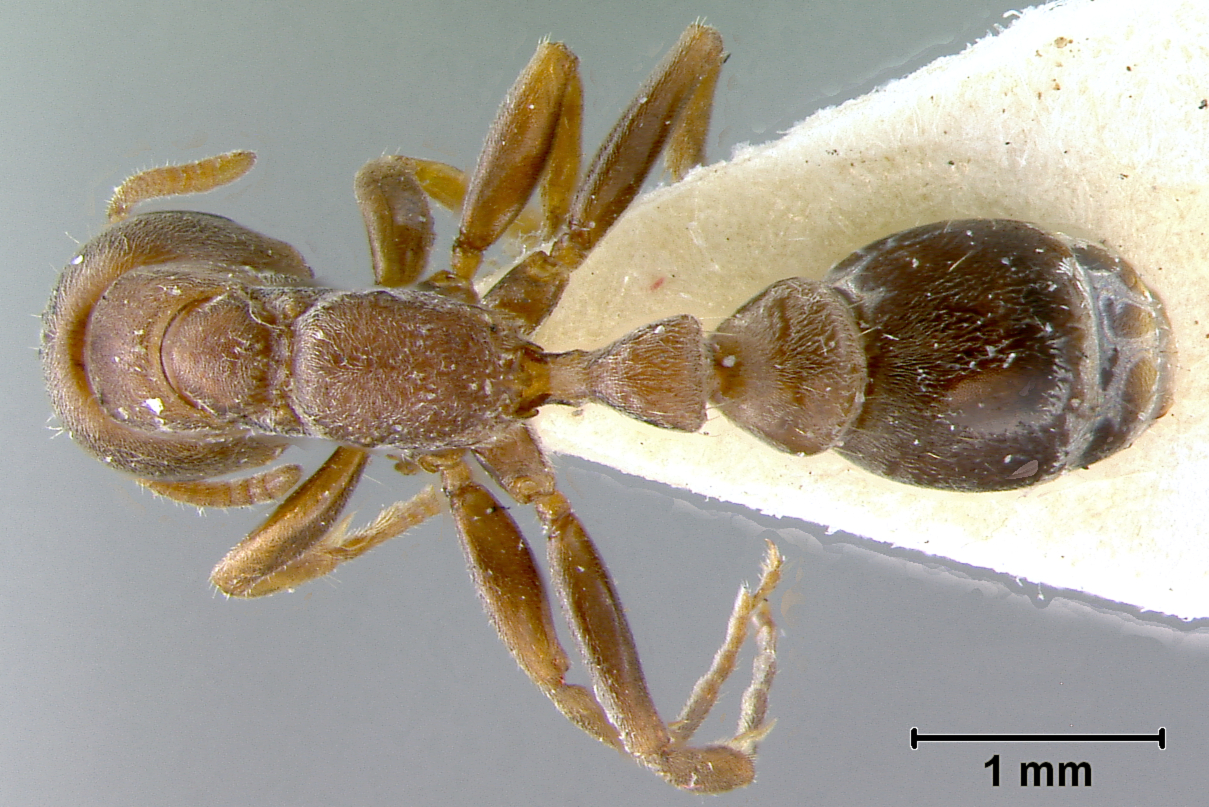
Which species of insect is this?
Pseudomyrmex canescens
